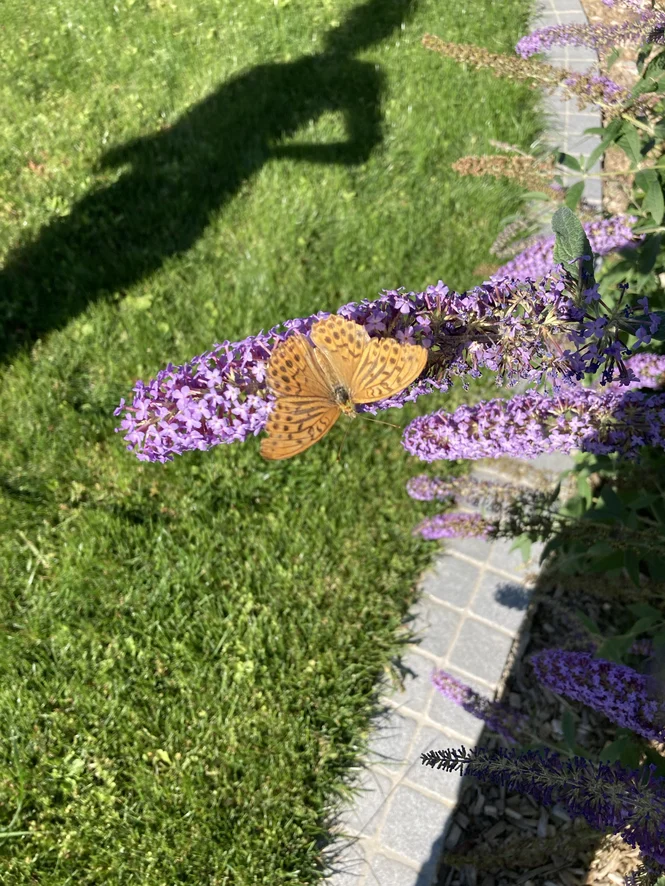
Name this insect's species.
Argynnis paphia
